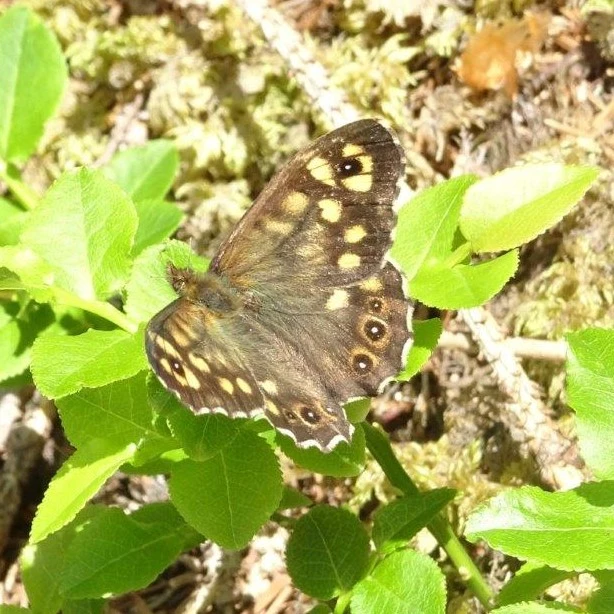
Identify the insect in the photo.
Pararge aegeria
